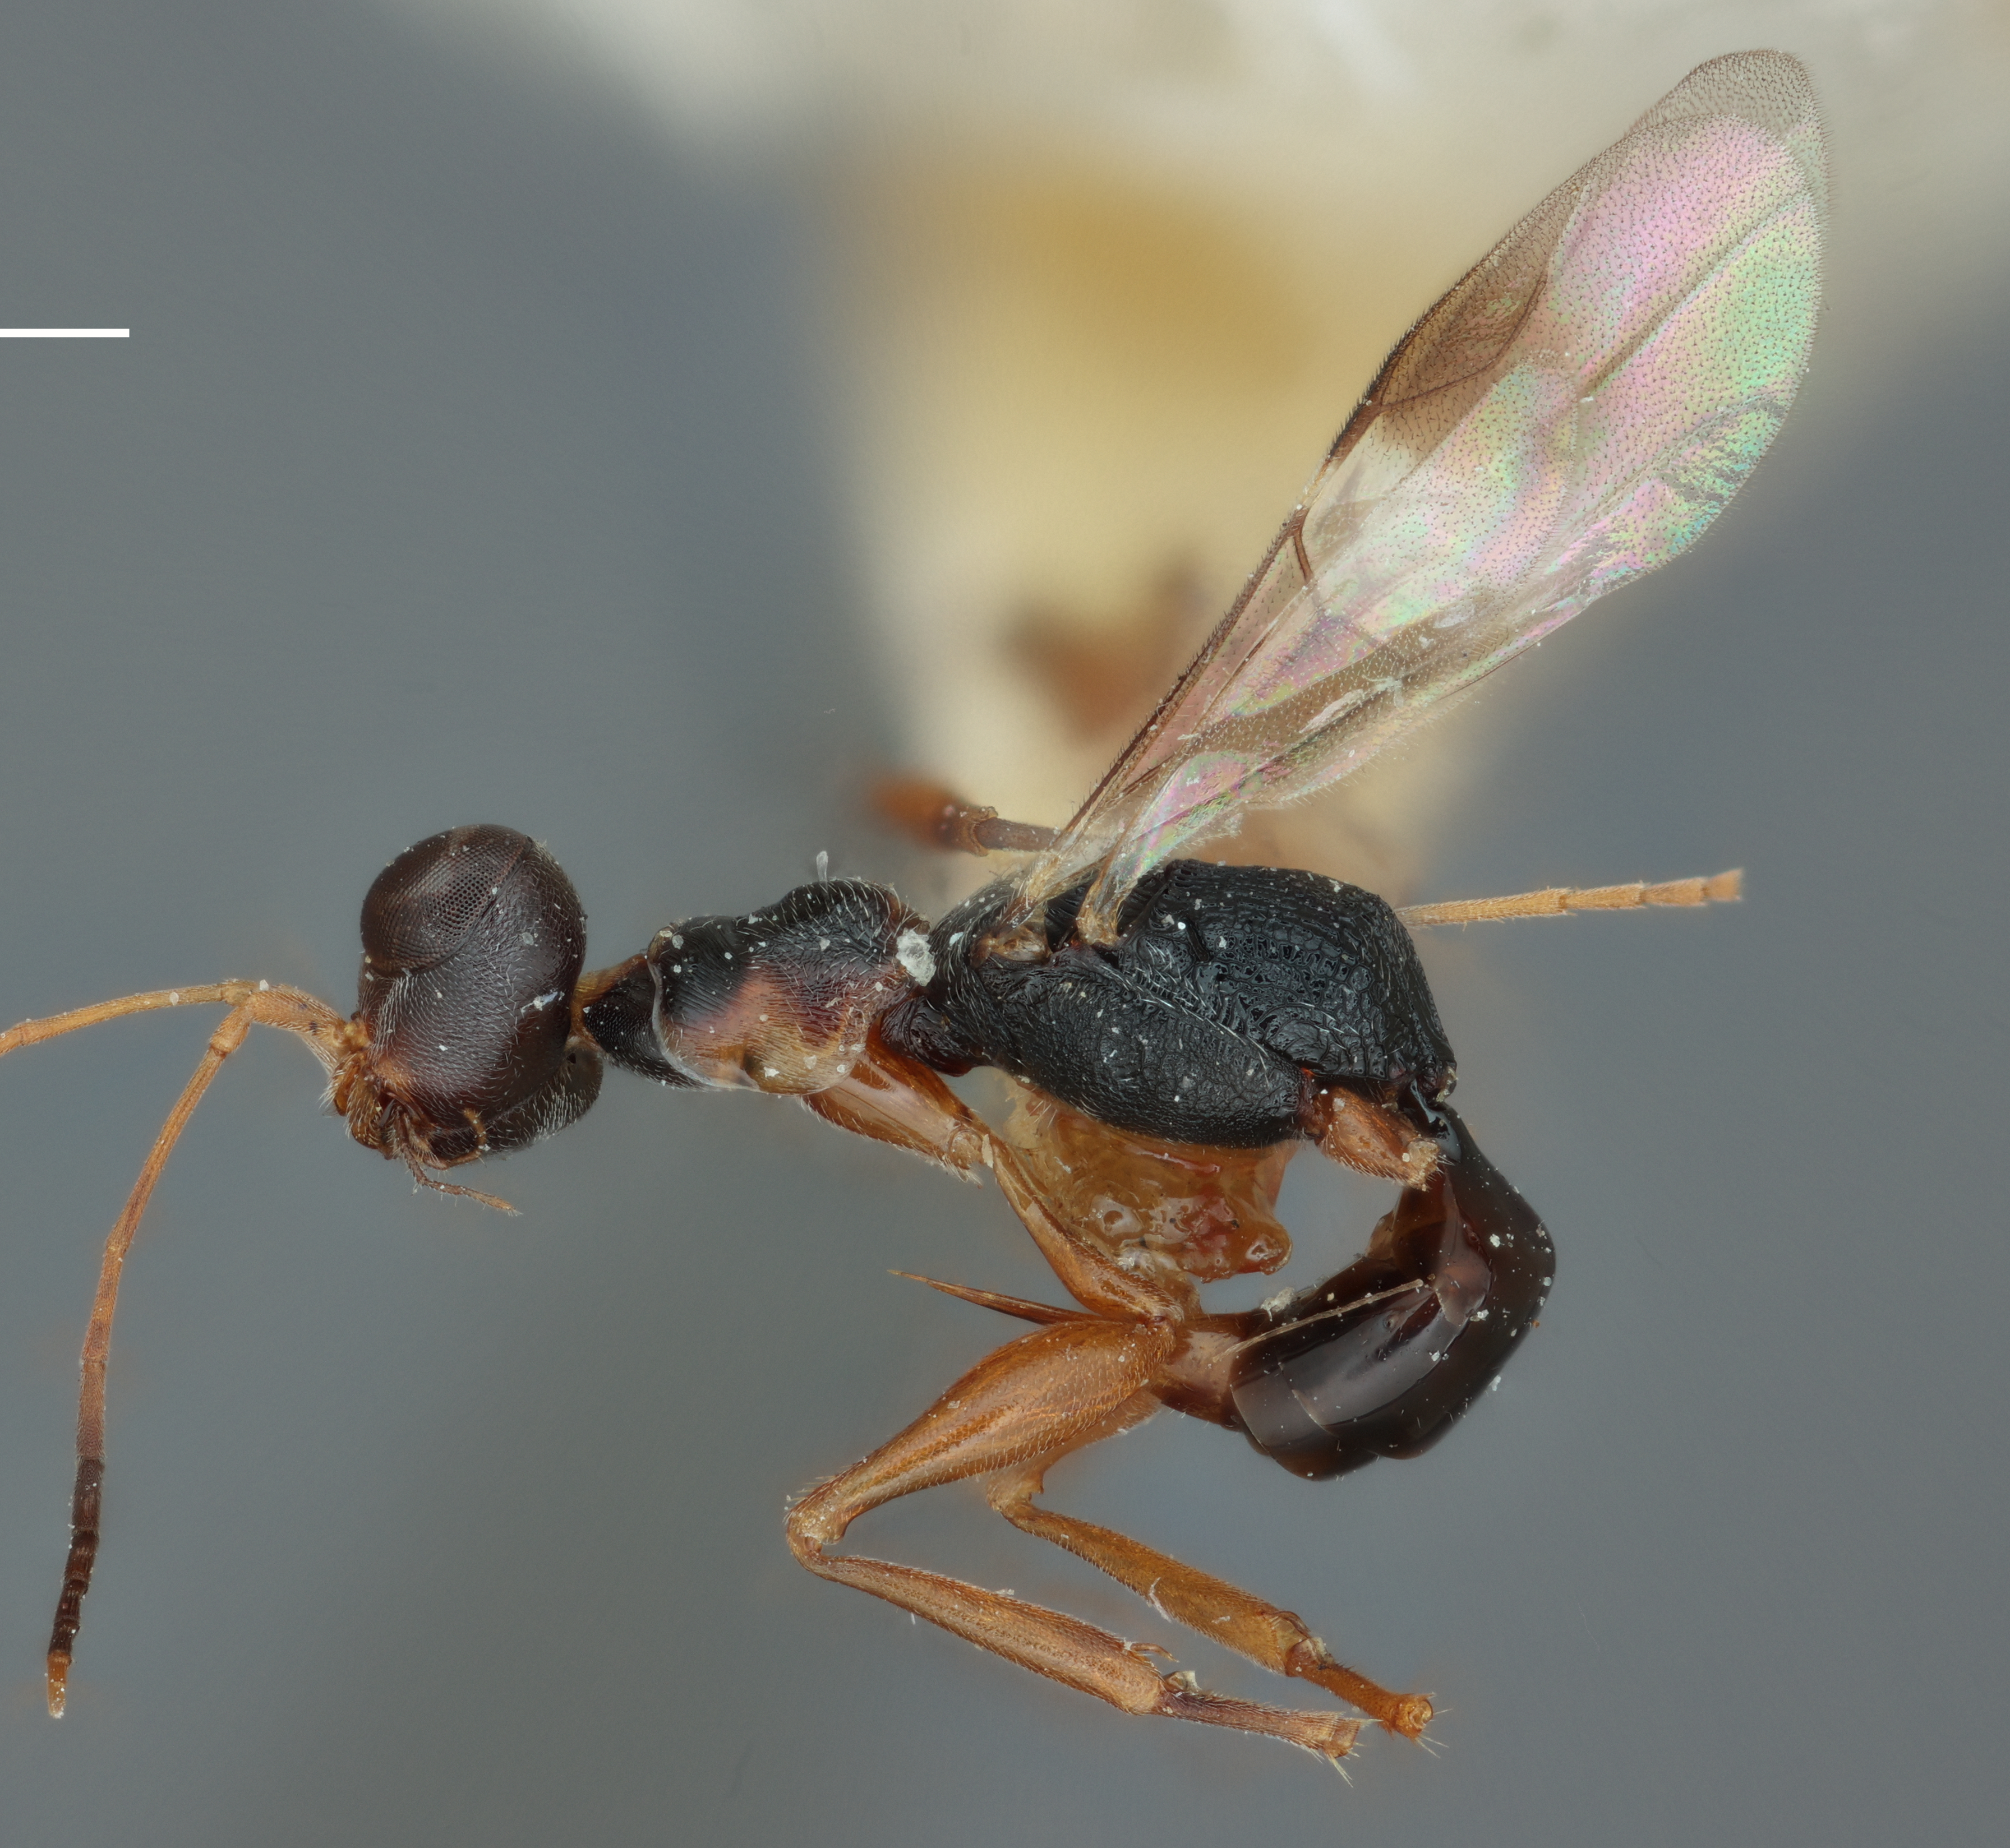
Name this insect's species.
Psilodryinus gracilis
